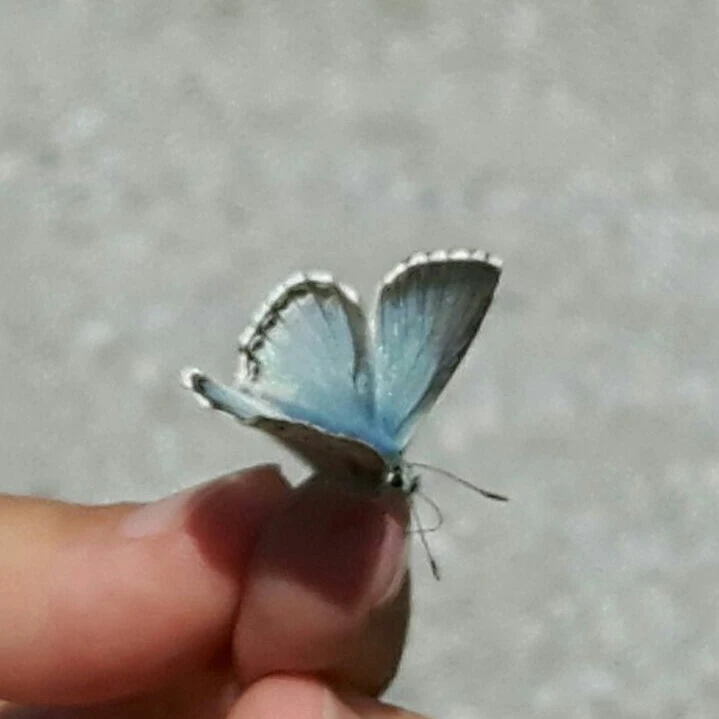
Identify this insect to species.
Lysandra coridon
